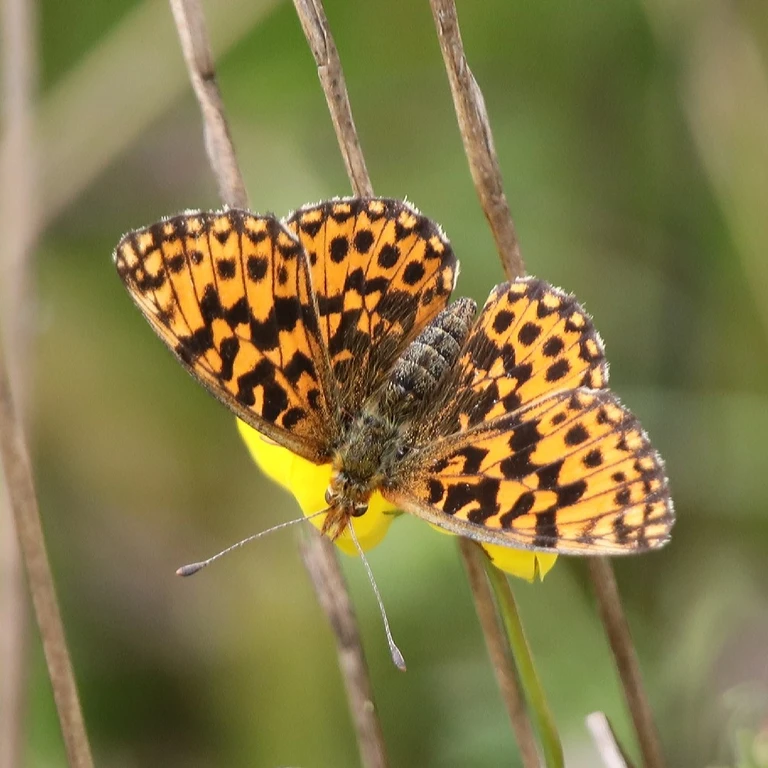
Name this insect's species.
Boloria dia
